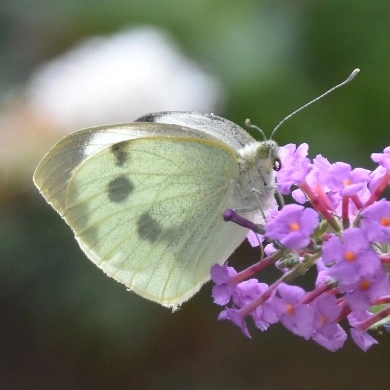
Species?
Pieris brassicae
